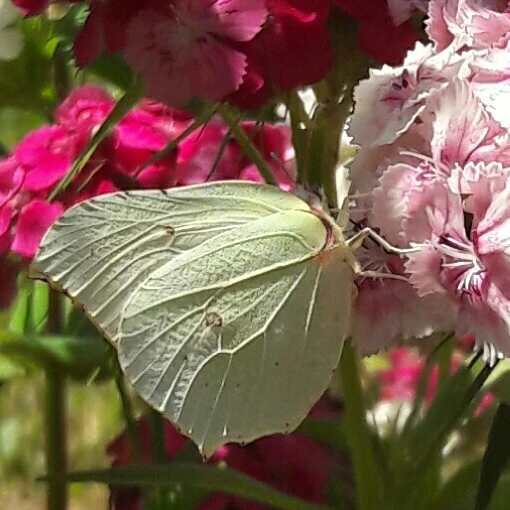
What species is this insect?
Gonepteryx rhamni
